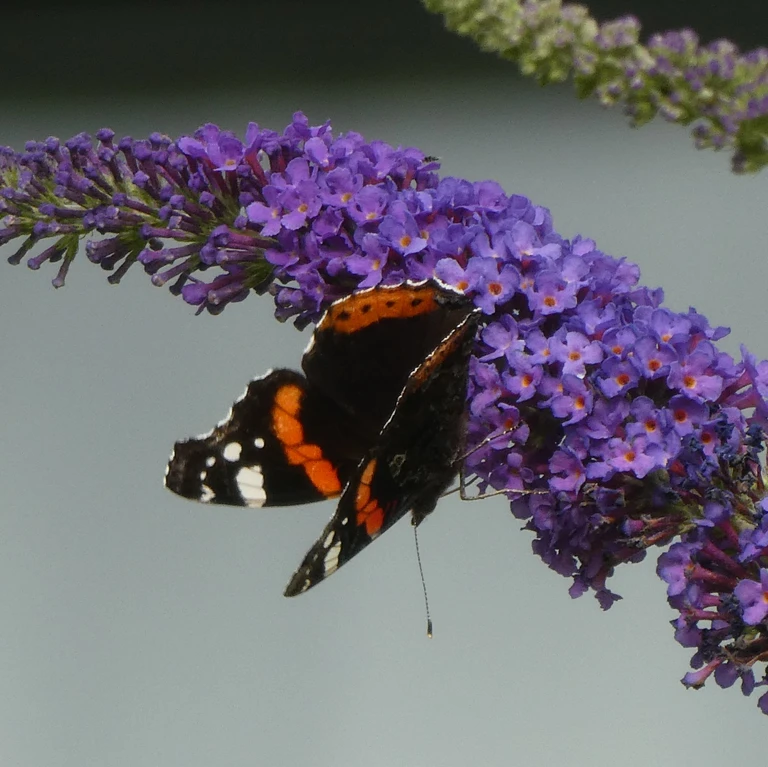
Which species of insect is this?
Vanessa atalanta
